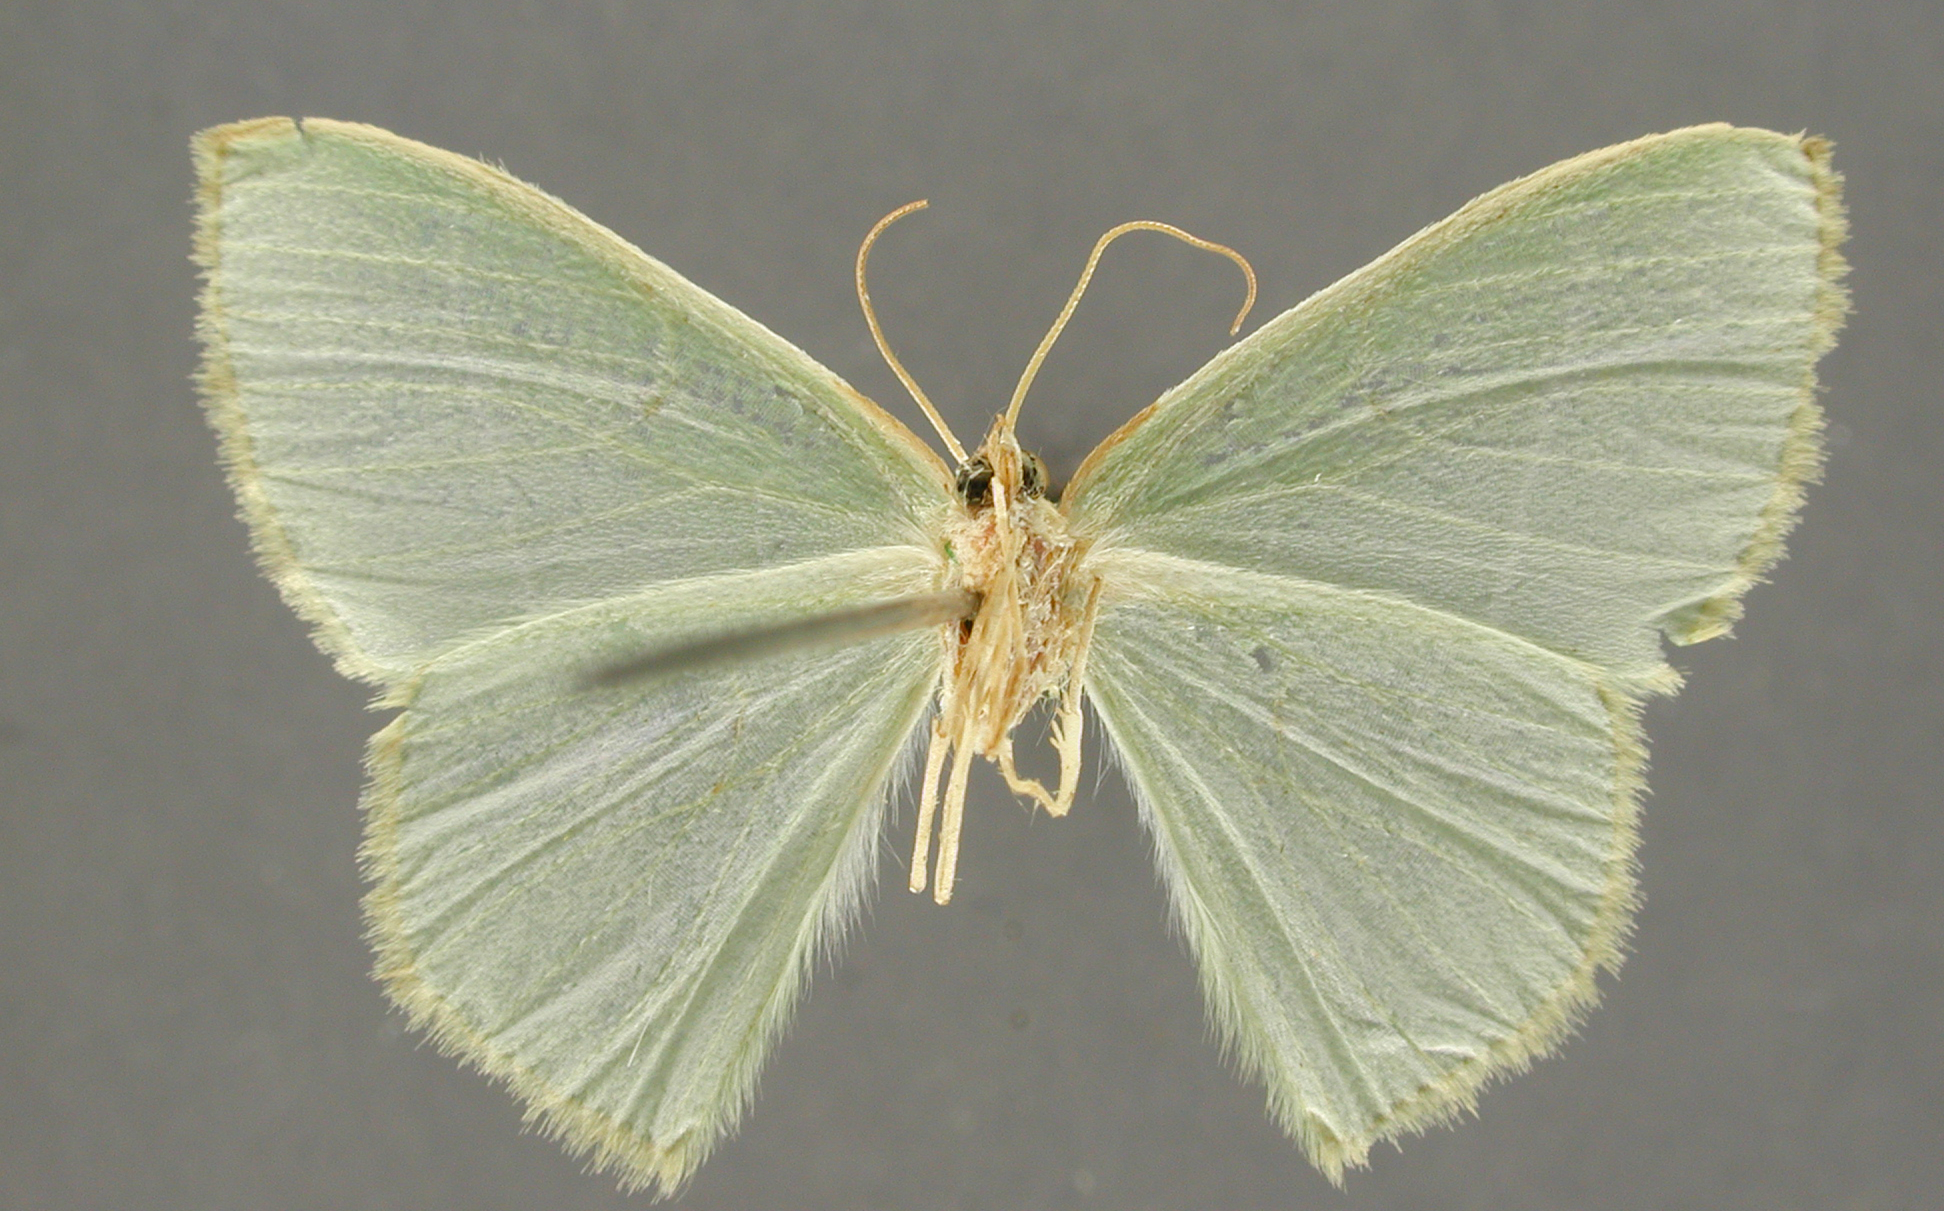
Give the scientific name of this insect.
Racheospila nympharia
